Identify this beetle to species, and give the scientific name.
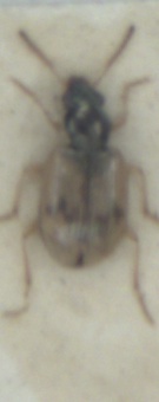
Bembidion pallidipenne
